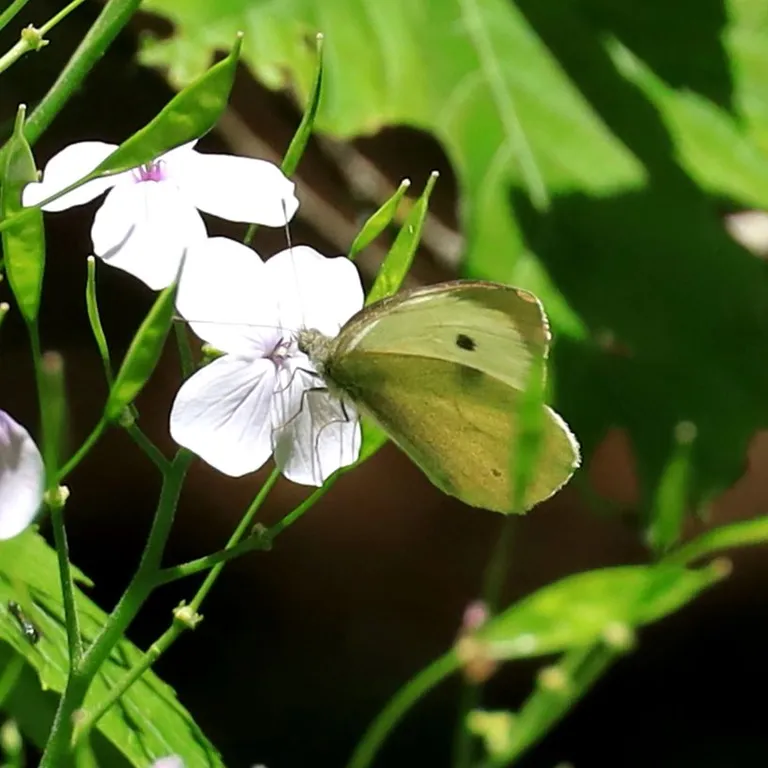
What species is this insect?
Pieris brassicae
